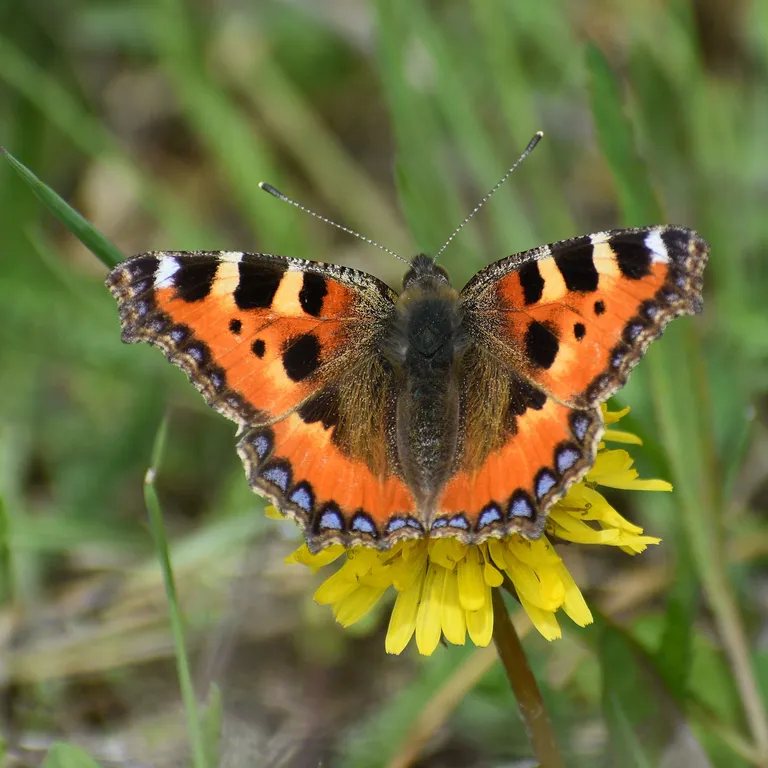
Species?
Aglais urticae
